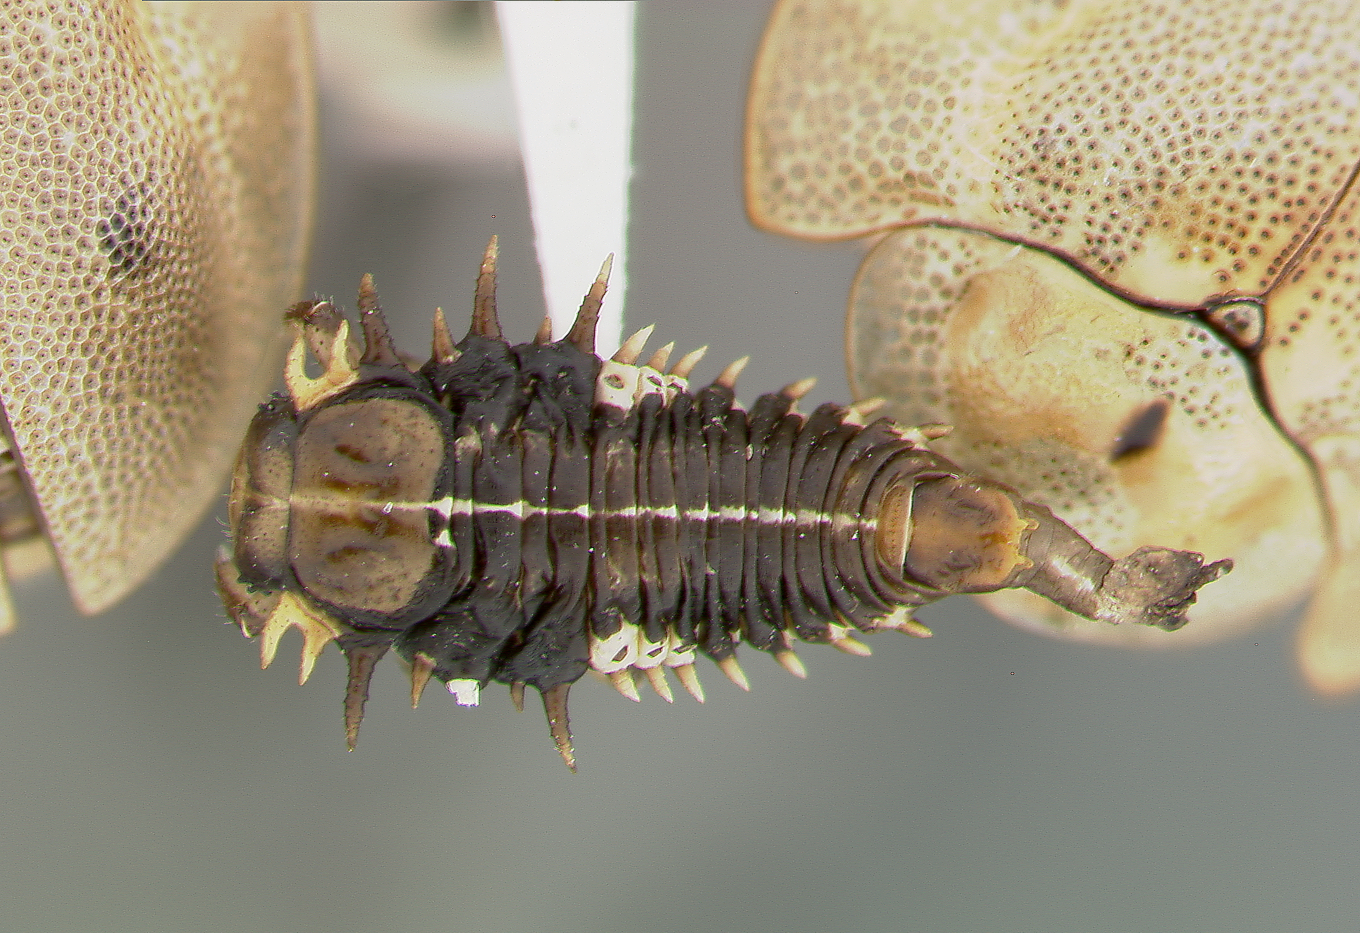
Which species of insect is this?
Eurypepla calochroma
